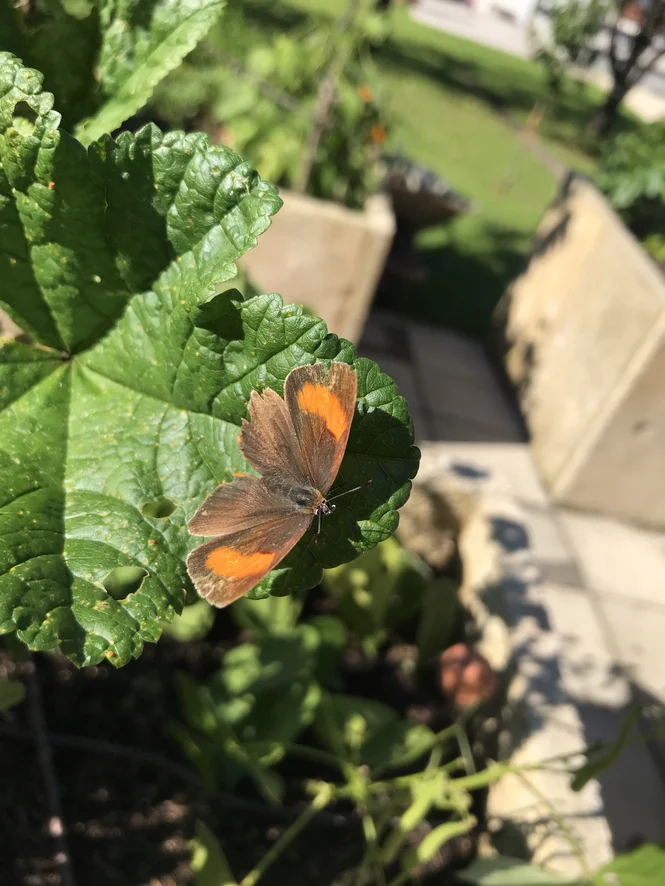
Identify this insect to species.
Thecla betulae
